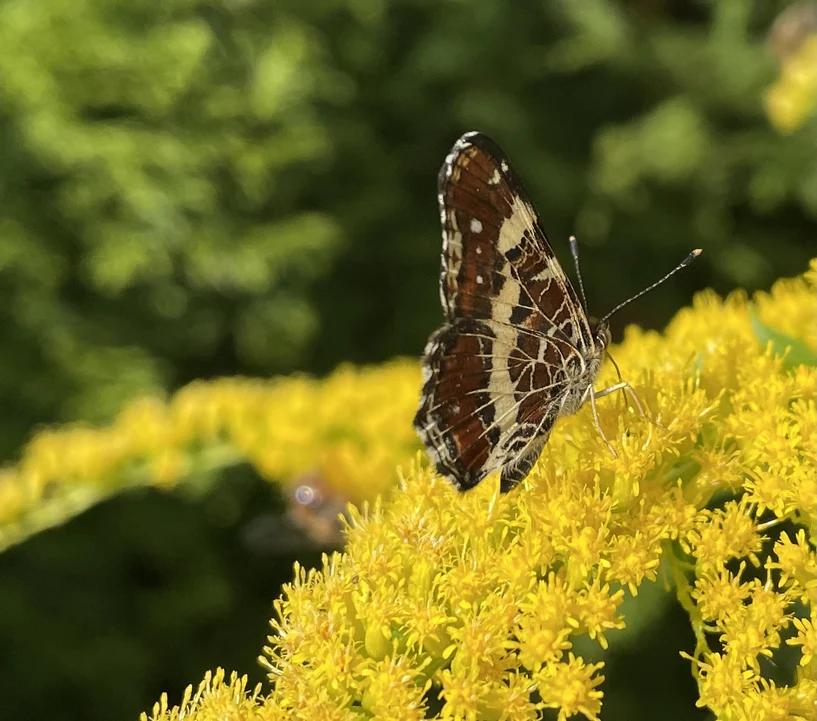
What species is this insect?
Araschnia levana
